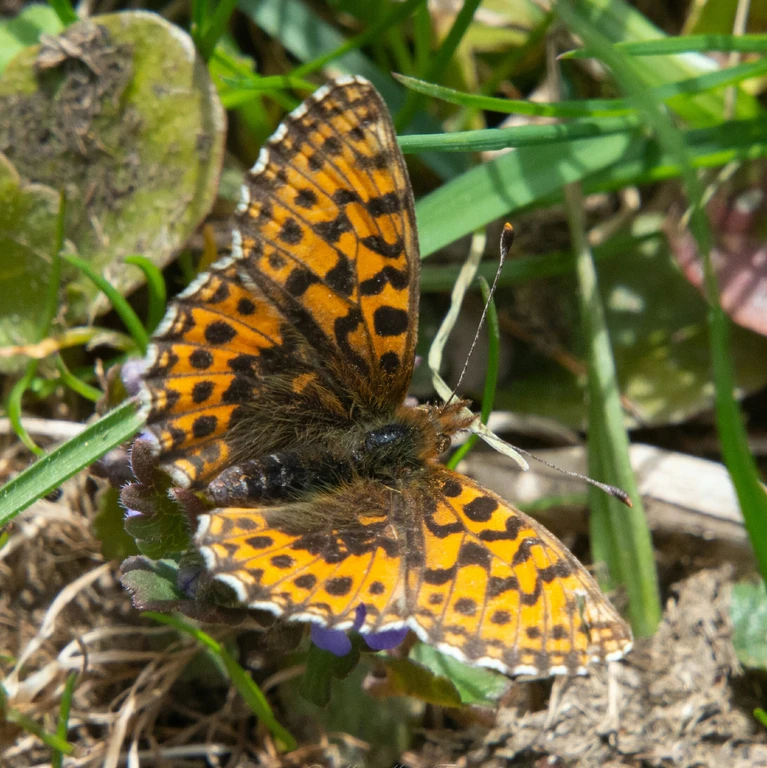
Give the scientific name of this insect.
Boloria dia
